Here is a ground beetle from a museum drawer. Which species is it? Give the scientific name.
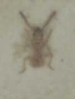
Aepopsis robinii
